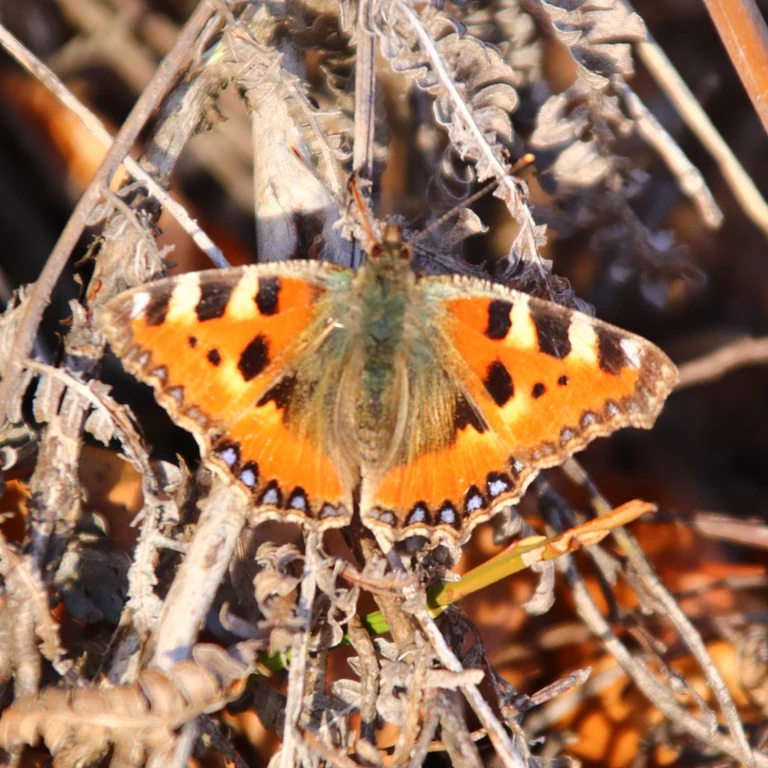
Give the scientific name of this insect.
Aglais urticae
